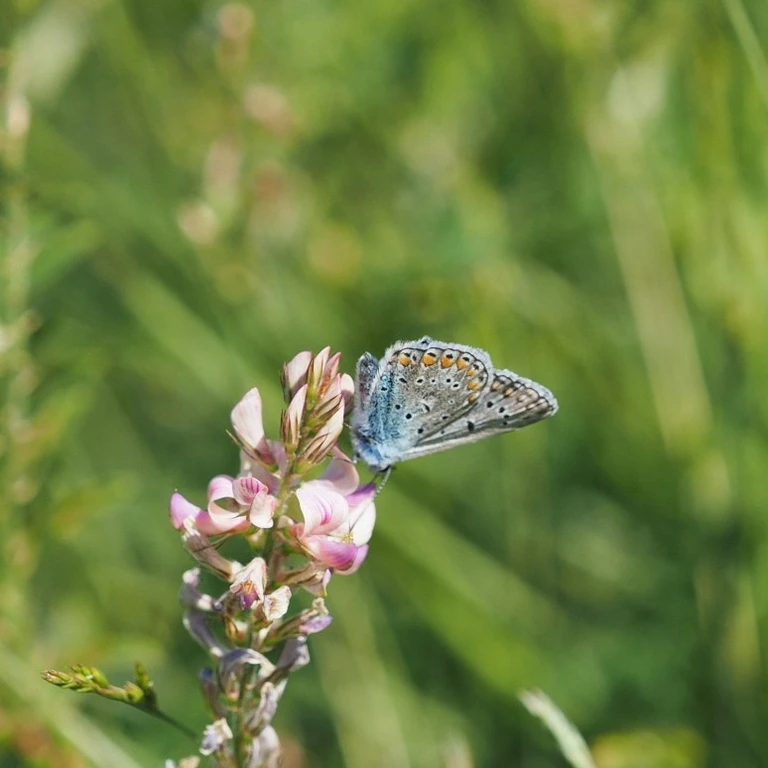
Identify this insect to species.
Polyommatus icarus
